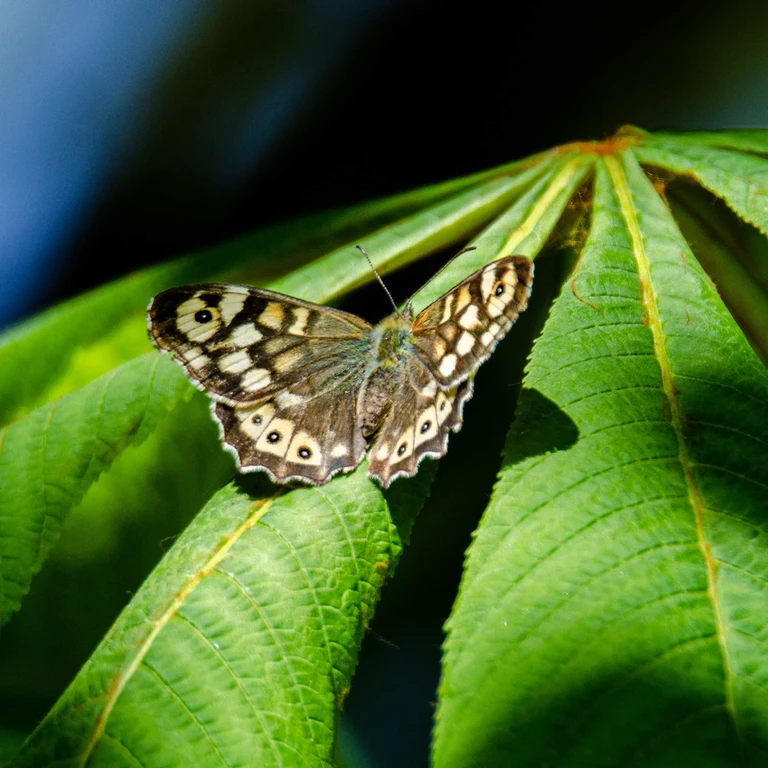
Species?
Pararge aegeria
